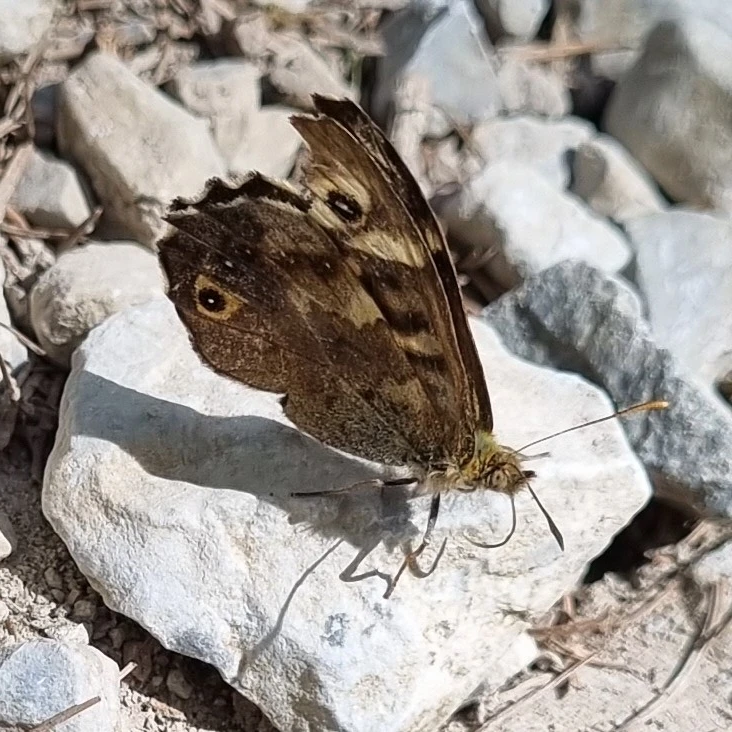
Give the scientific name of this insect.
Pararge aegeria
